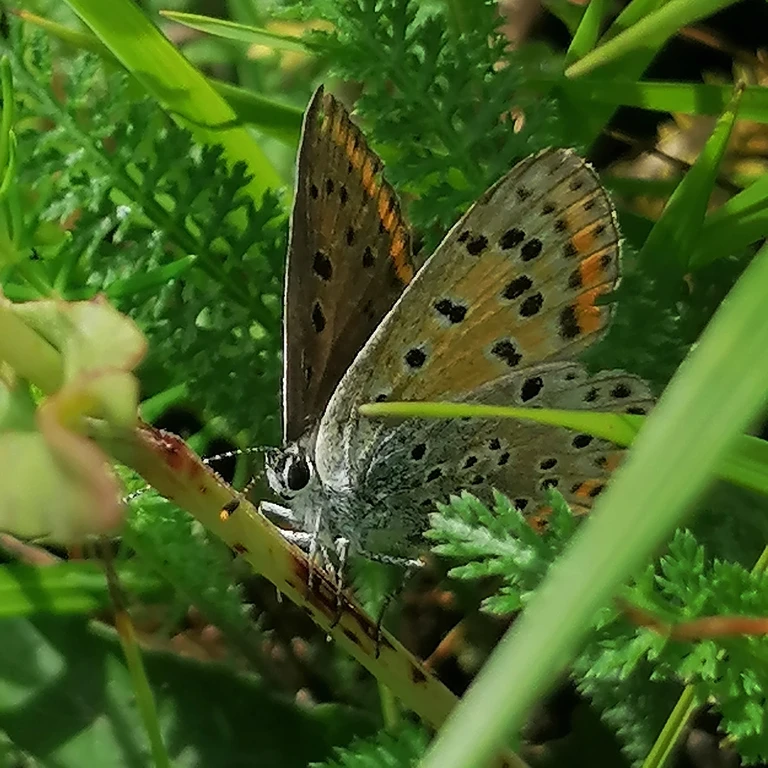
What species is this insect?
Lycaena tityrus (also Loweia tityrus)
